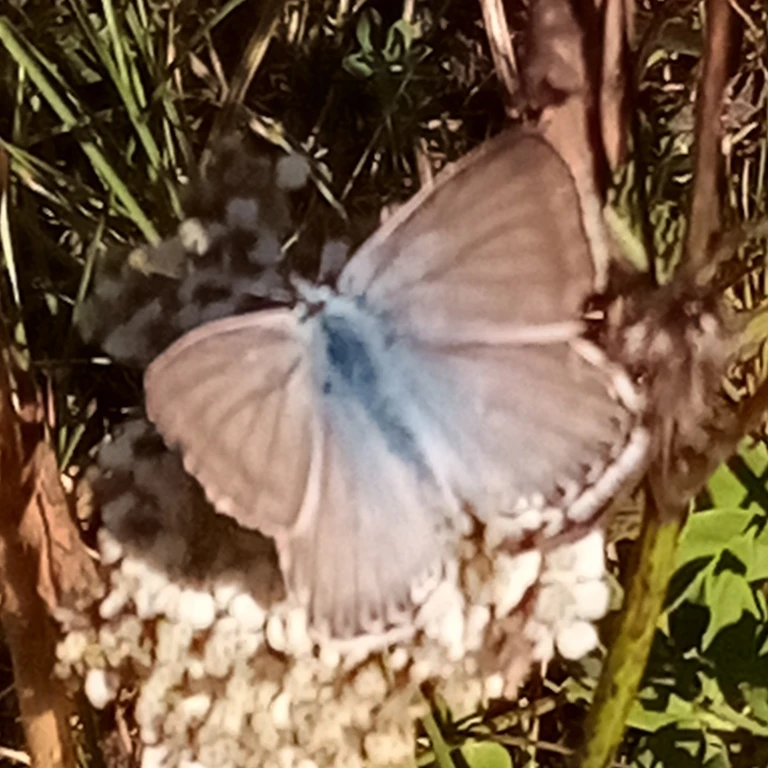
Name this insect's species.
Lysandra coridon
